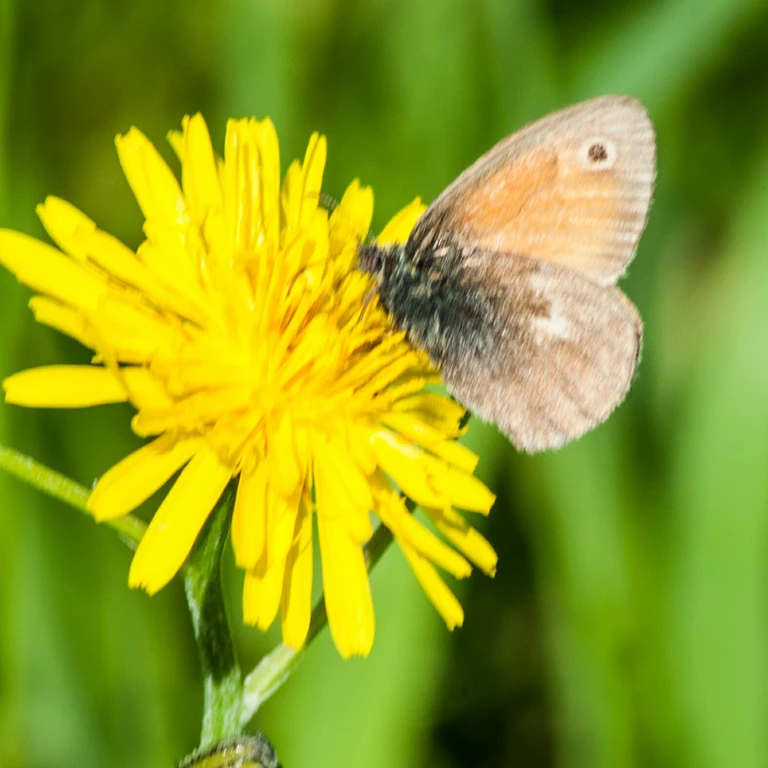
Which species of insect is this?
Coenonympha pamphilus
